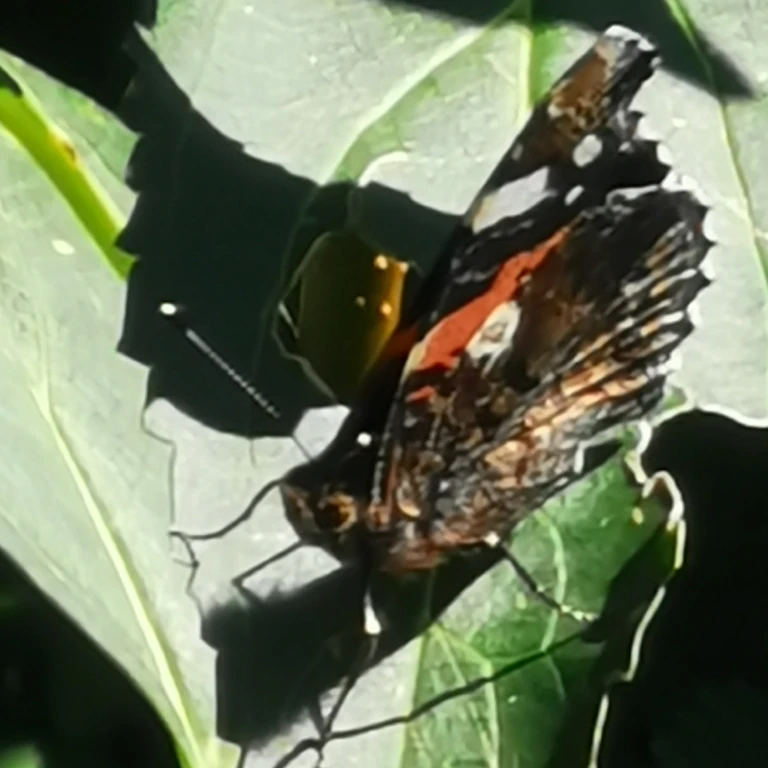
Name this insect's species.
Vanessa atalanta
